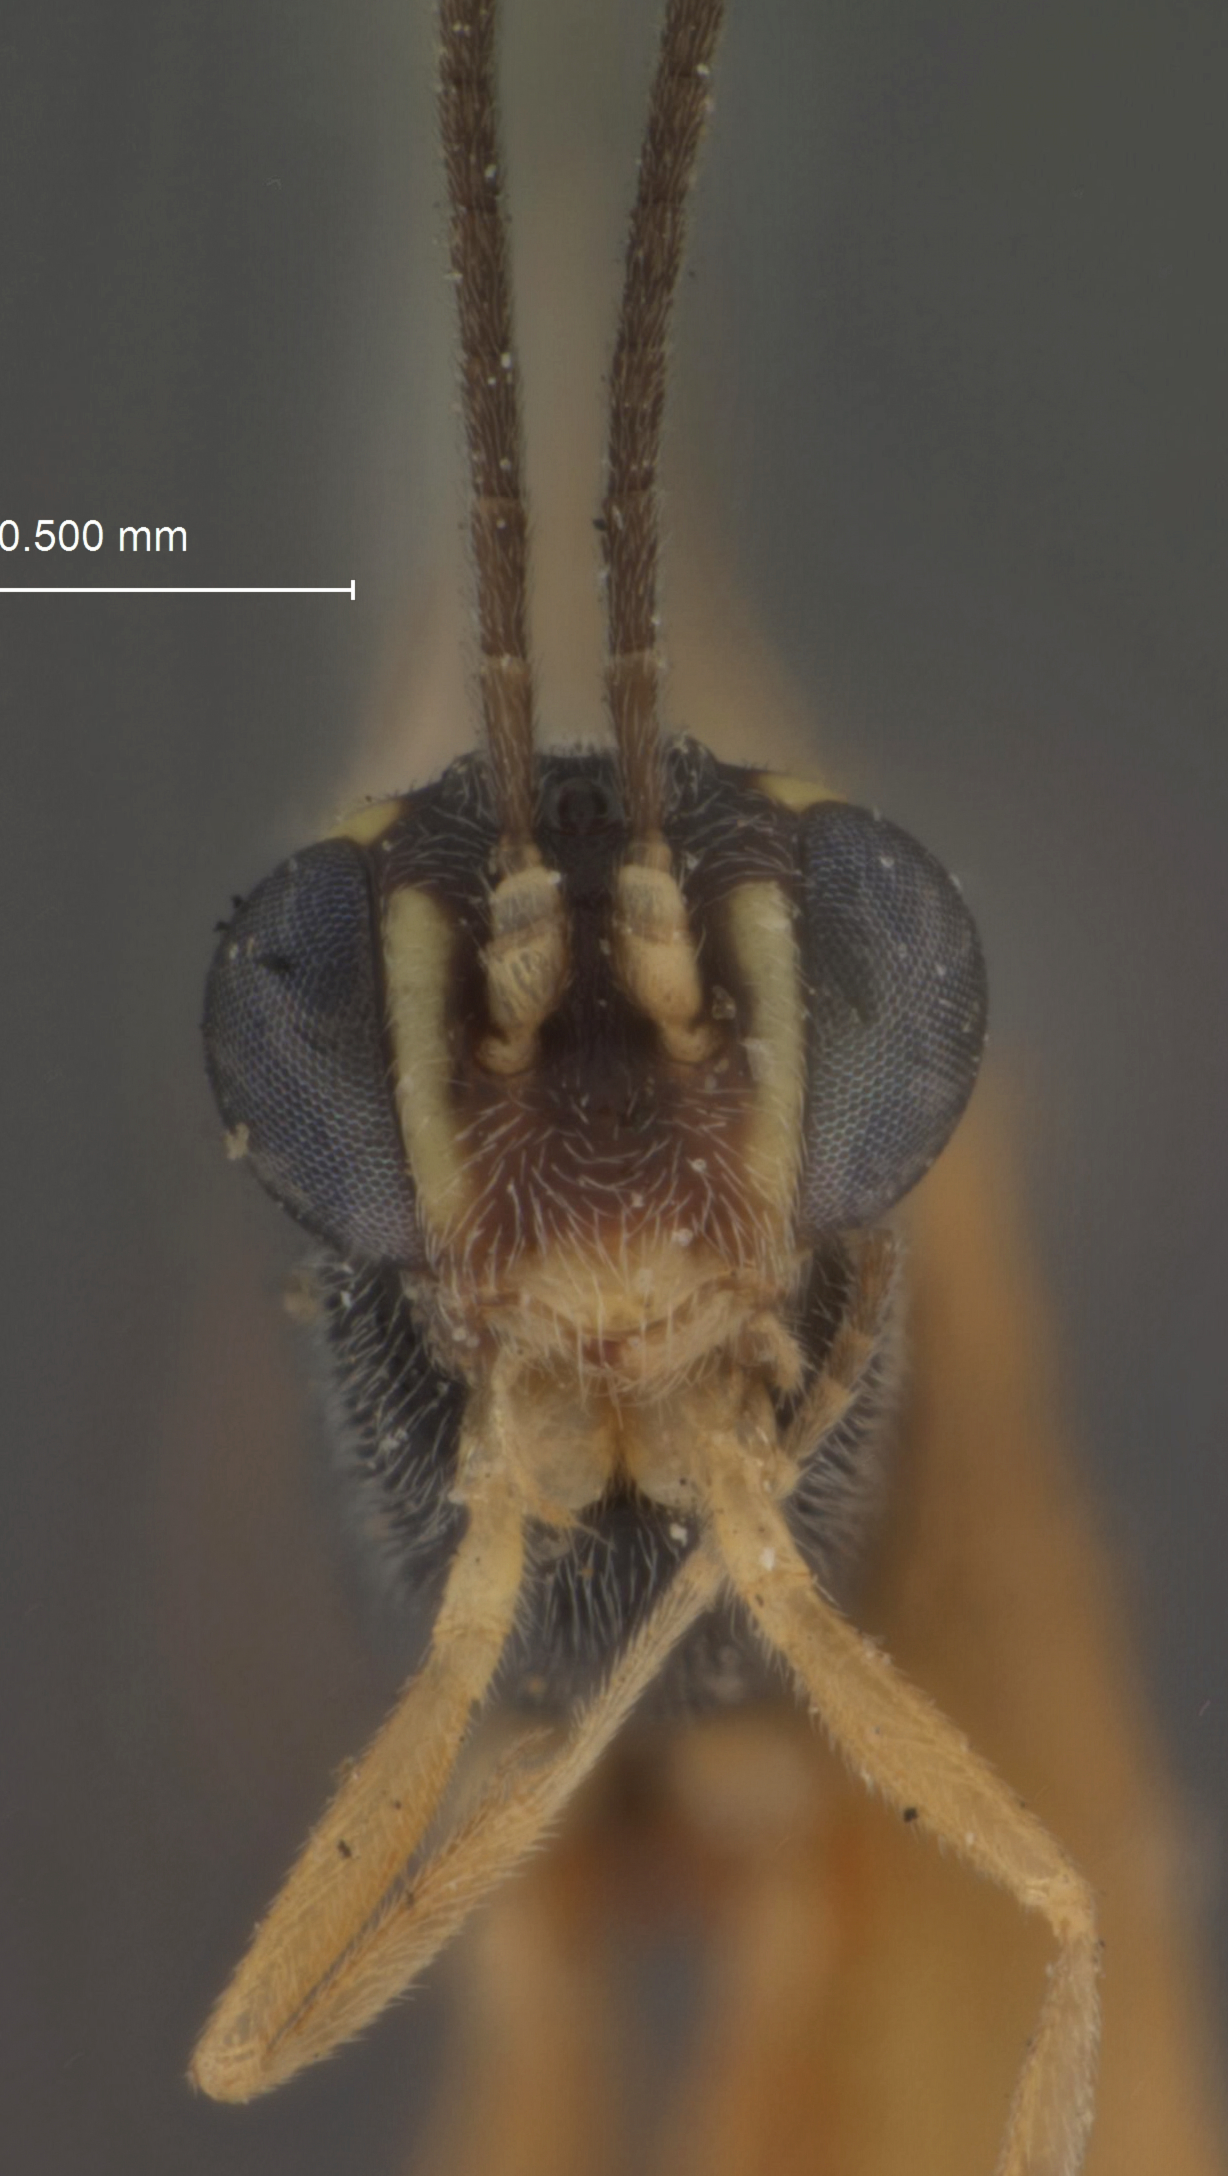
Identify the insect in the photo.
Cremastus brevinervis
